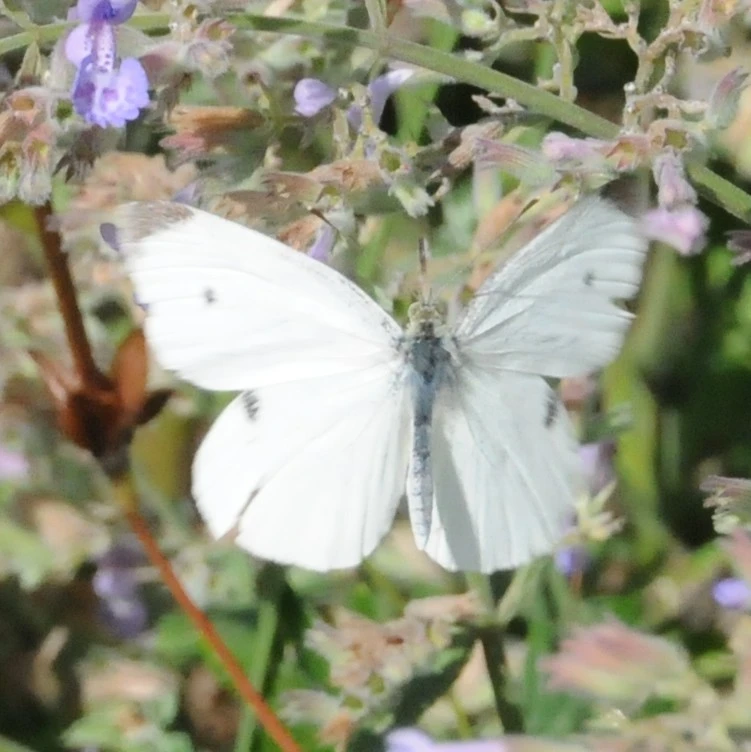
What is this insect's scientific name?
Pieris rapae
